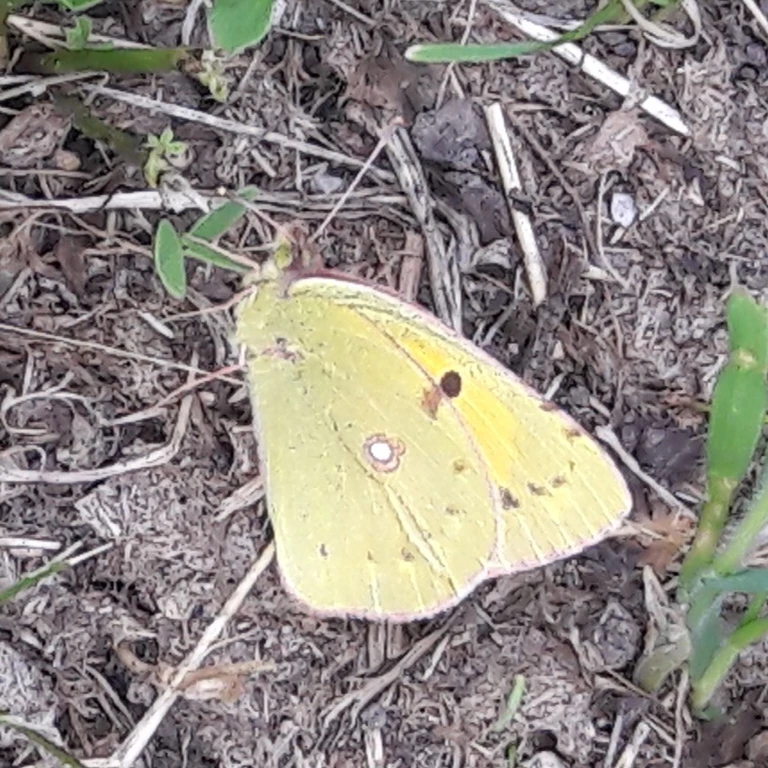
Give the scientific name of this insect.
Colias croceus
